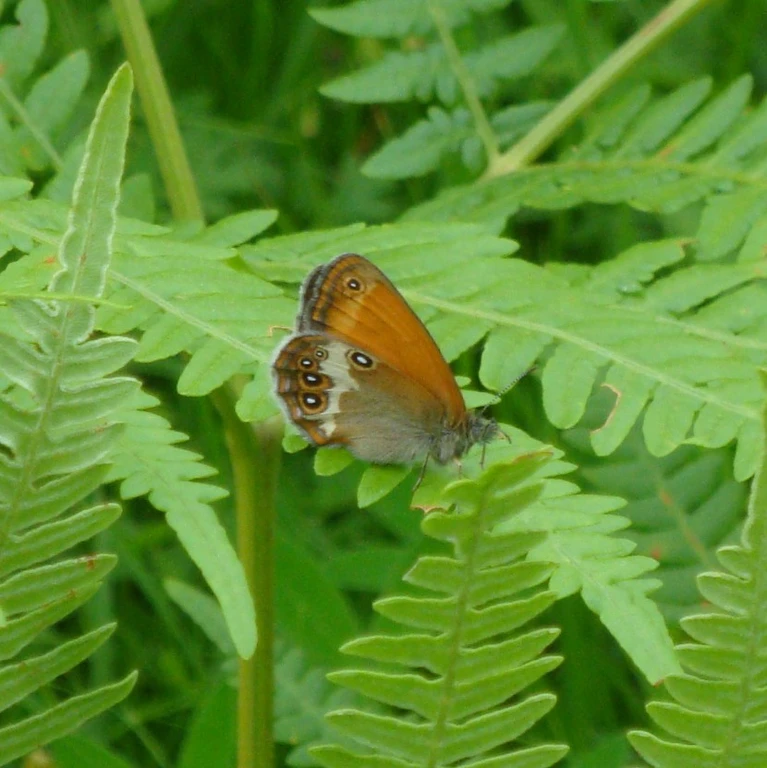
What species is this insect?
Coenonympha arcania
